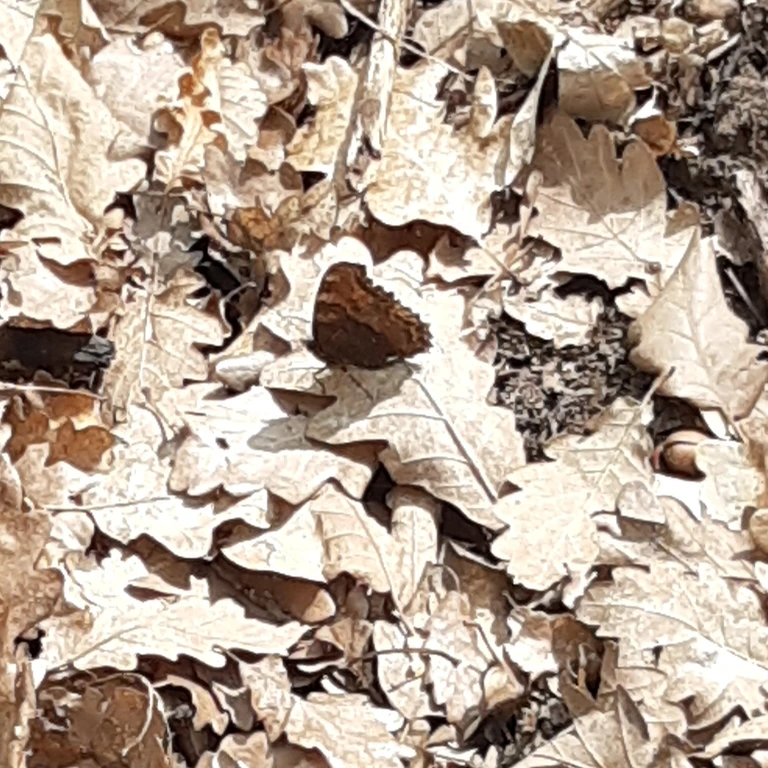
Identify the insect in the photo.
Nymphalis polychloros
